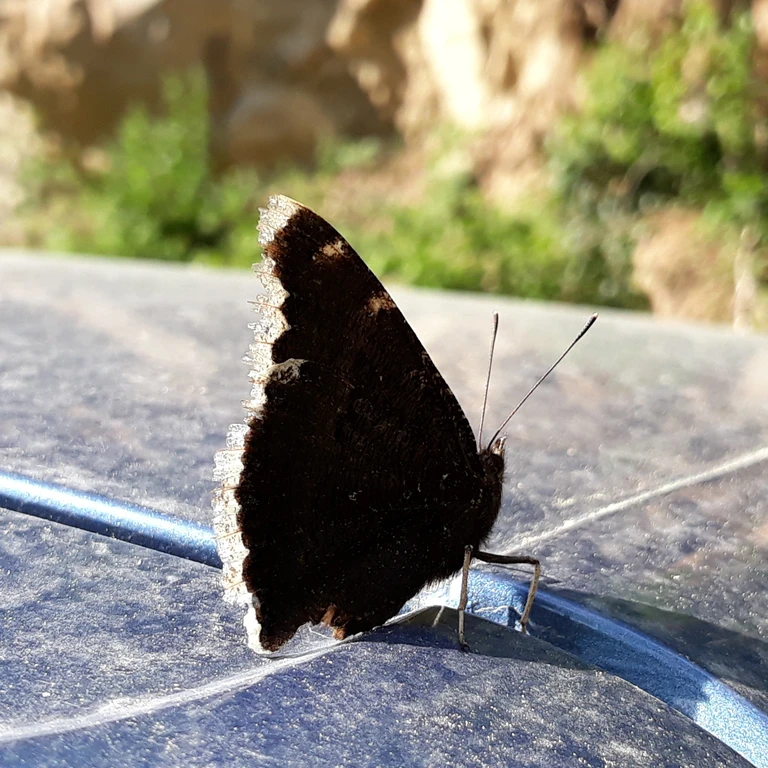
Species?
Nymphalis antiopa
